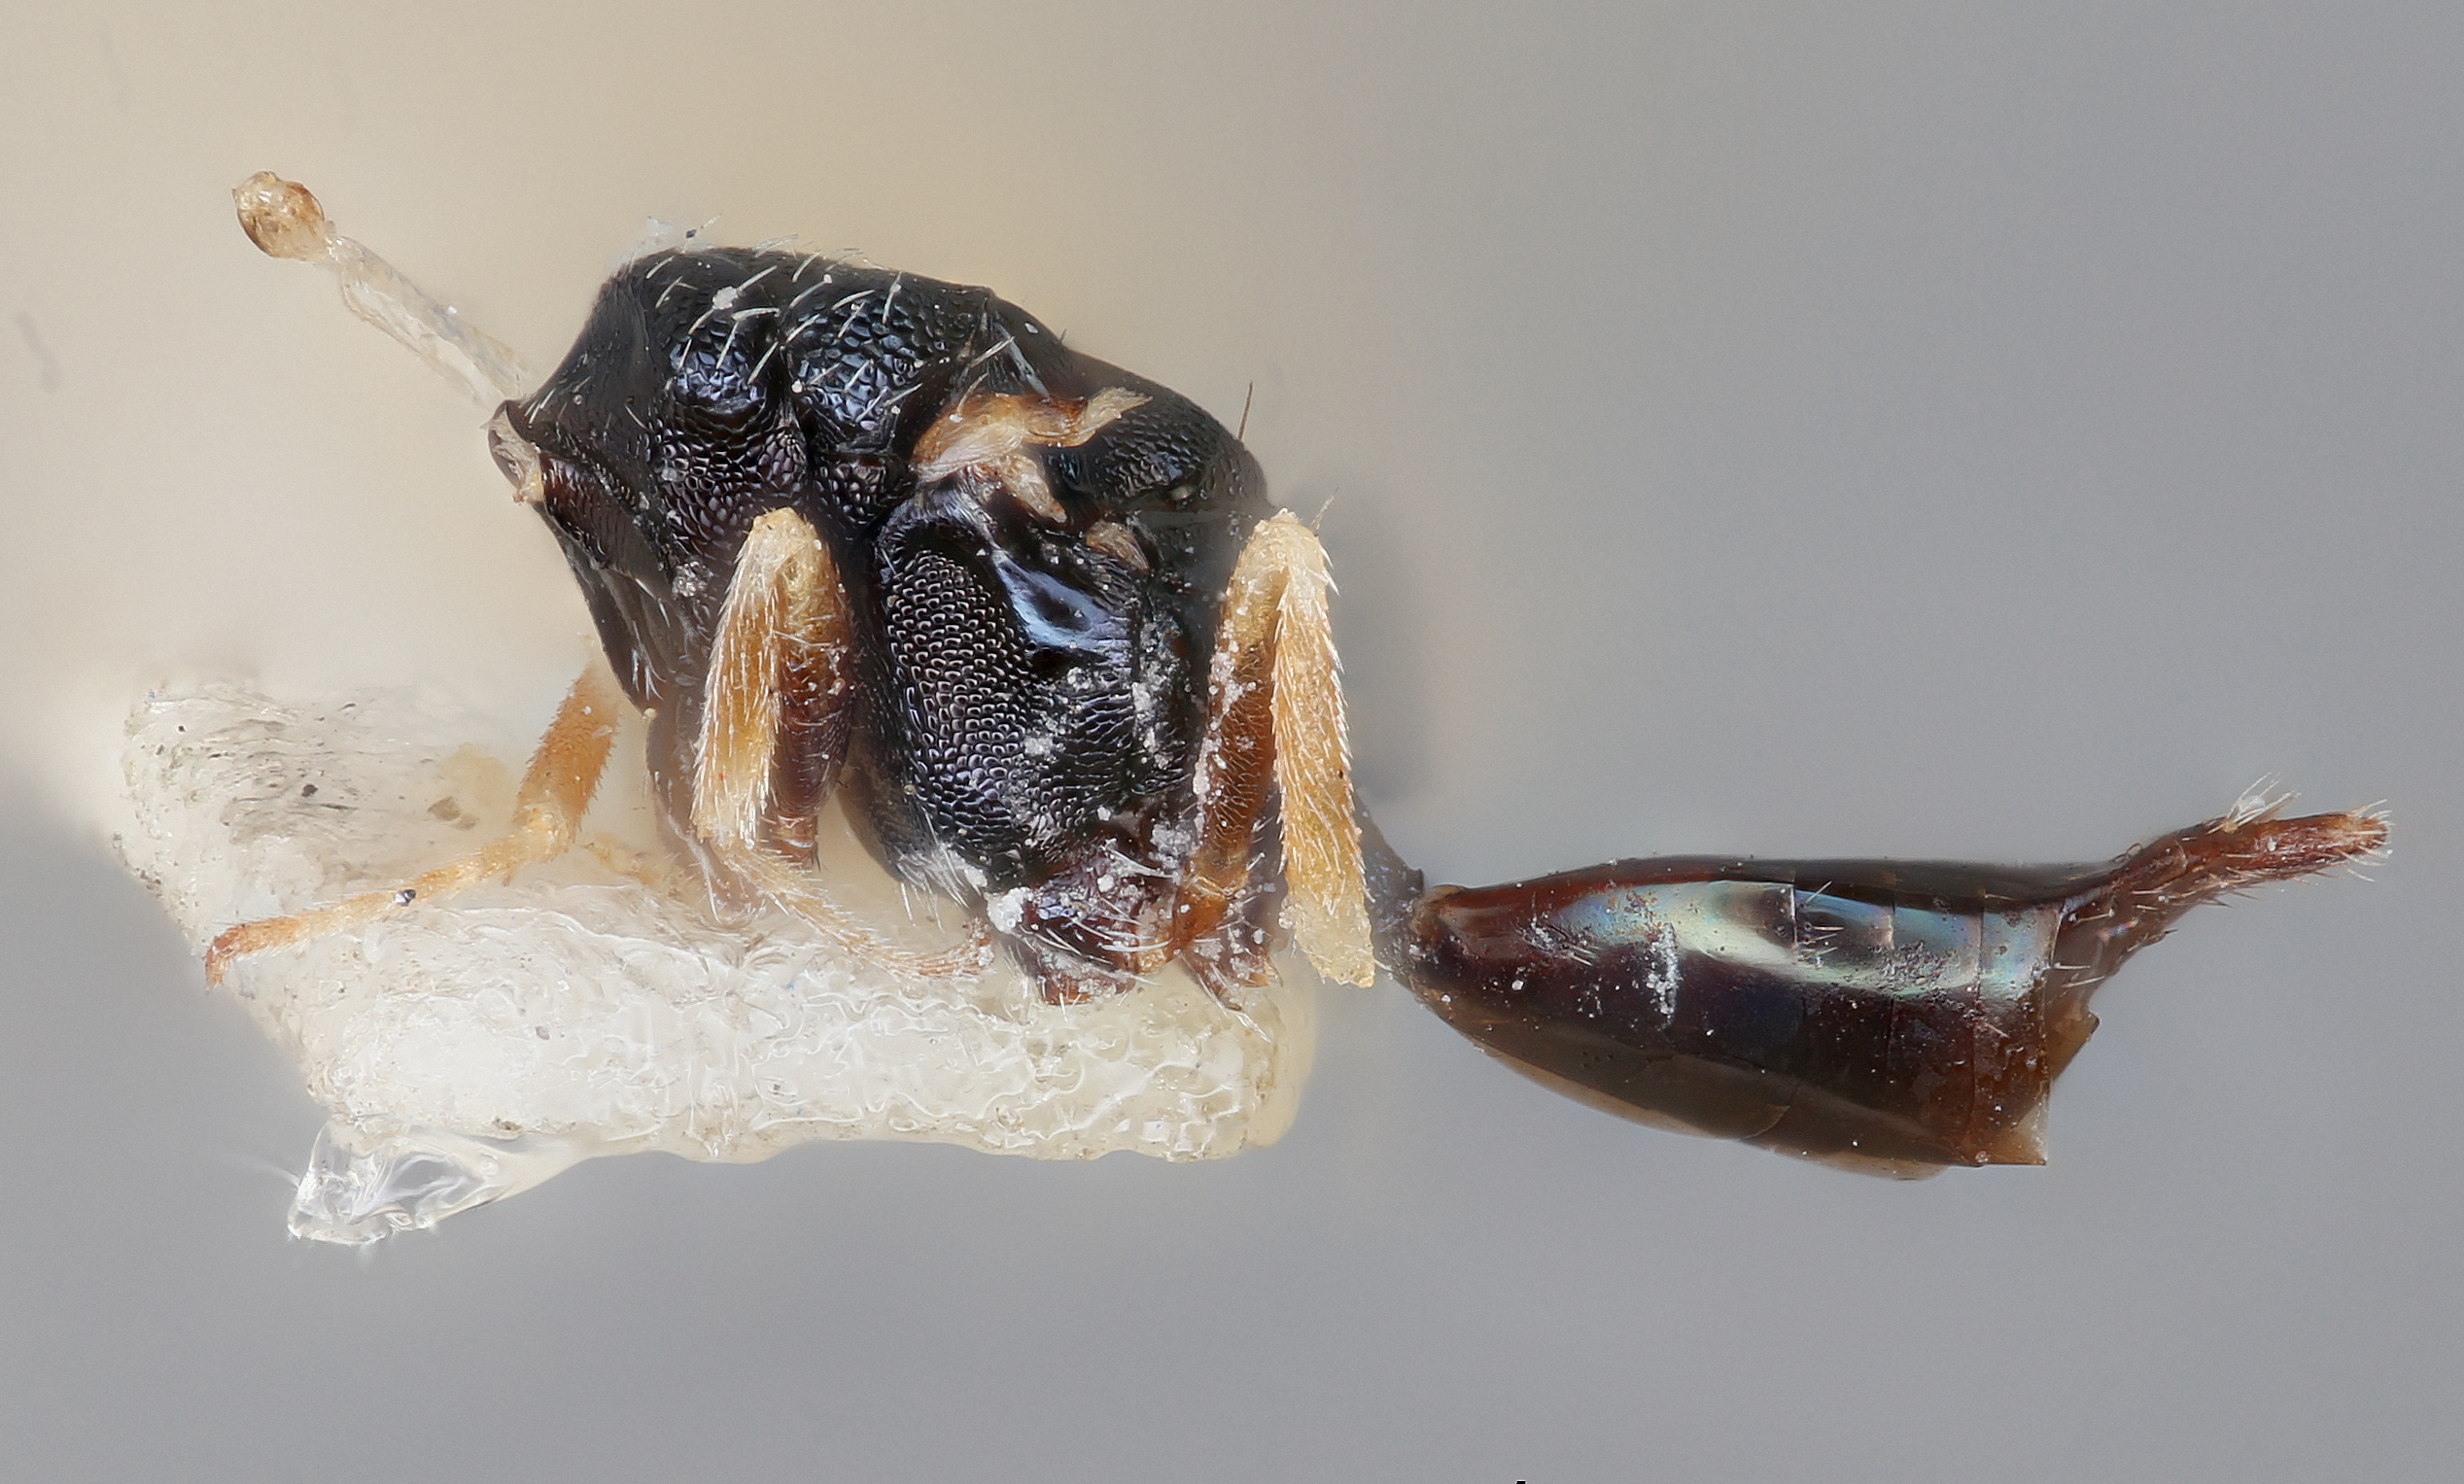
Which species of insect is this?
Polycystus clypeatus
